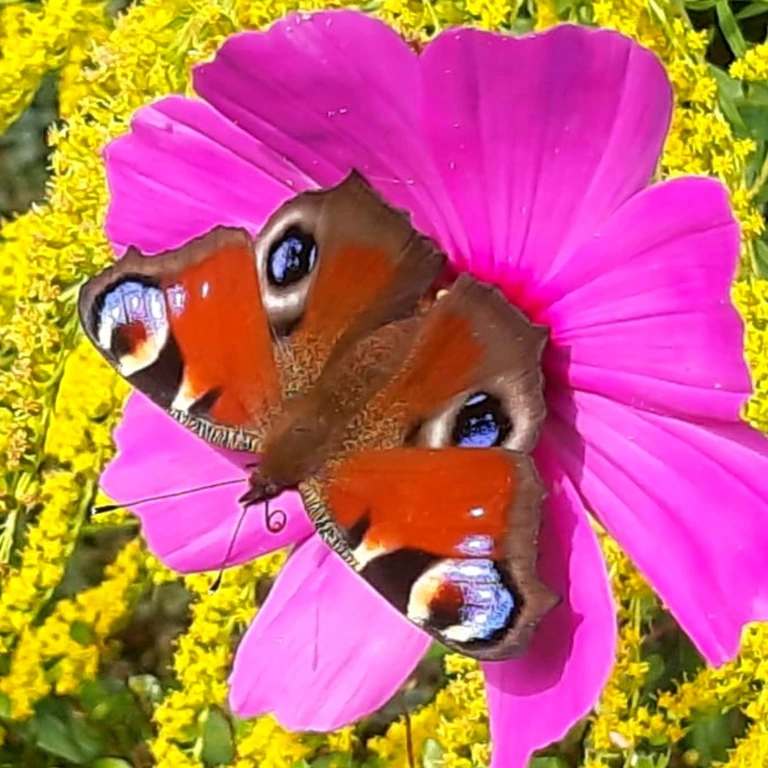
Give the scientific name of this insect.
Aglais io
